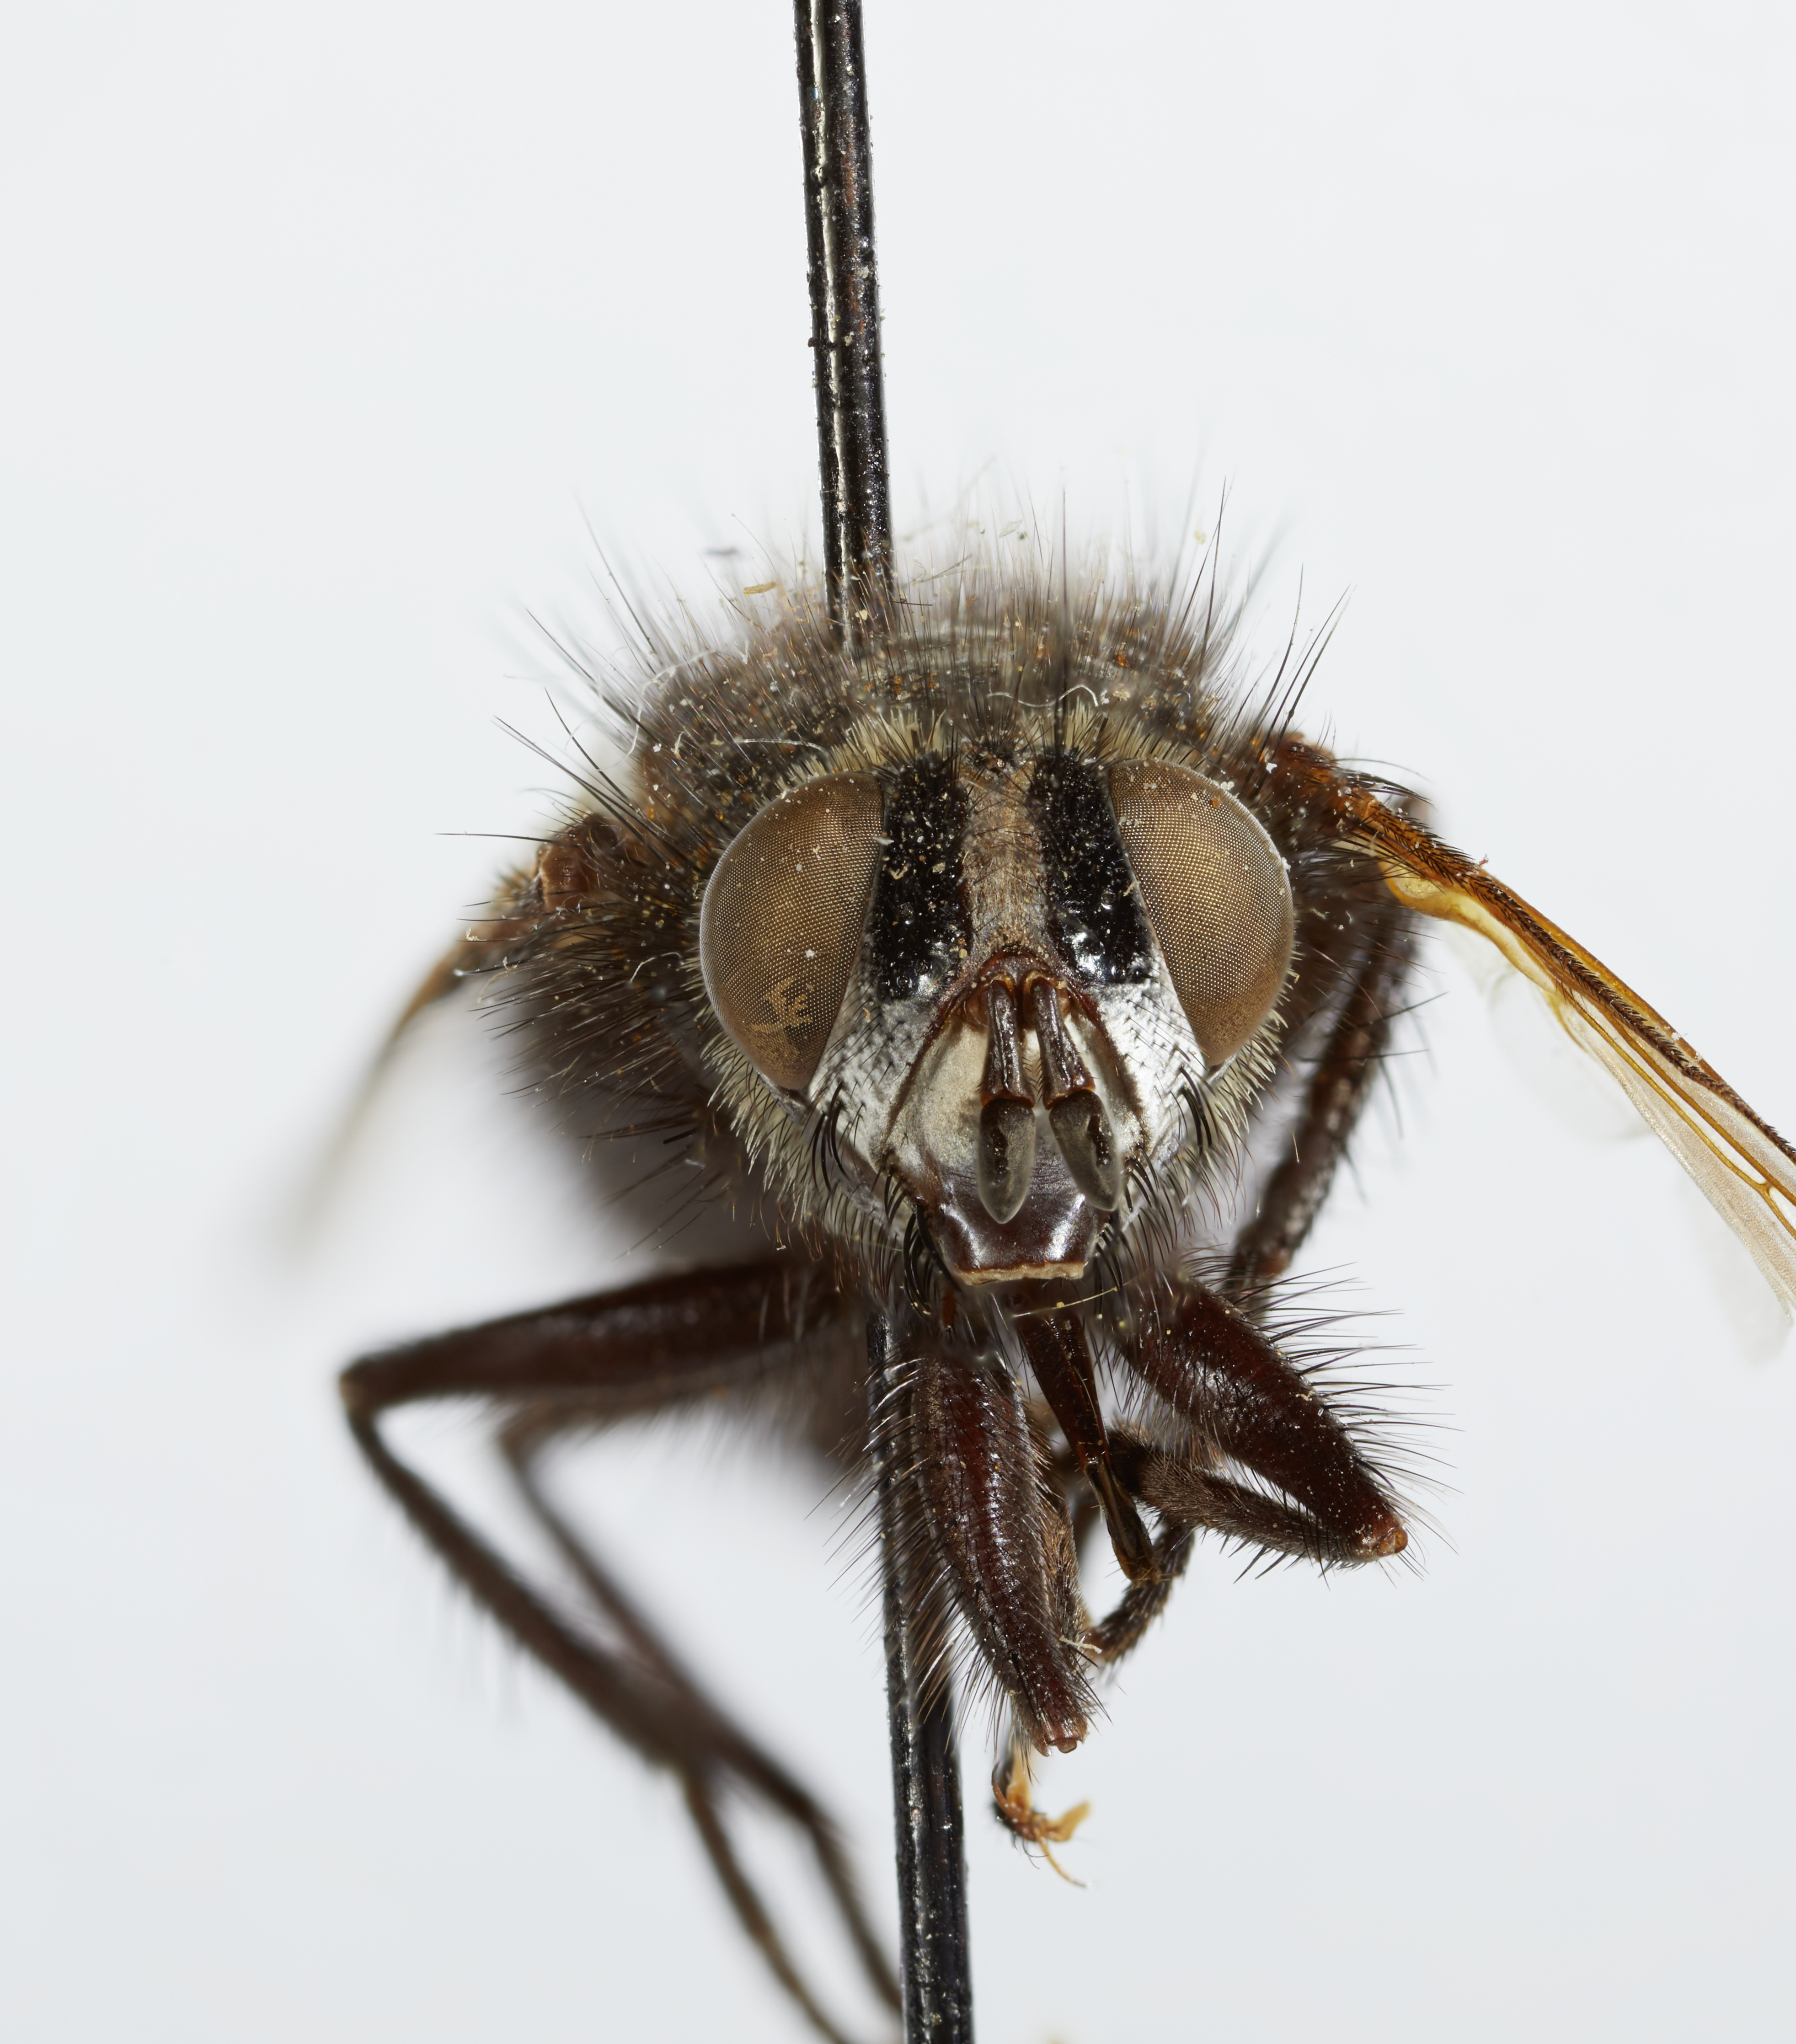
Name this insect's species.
Panzeriopsis curriei
